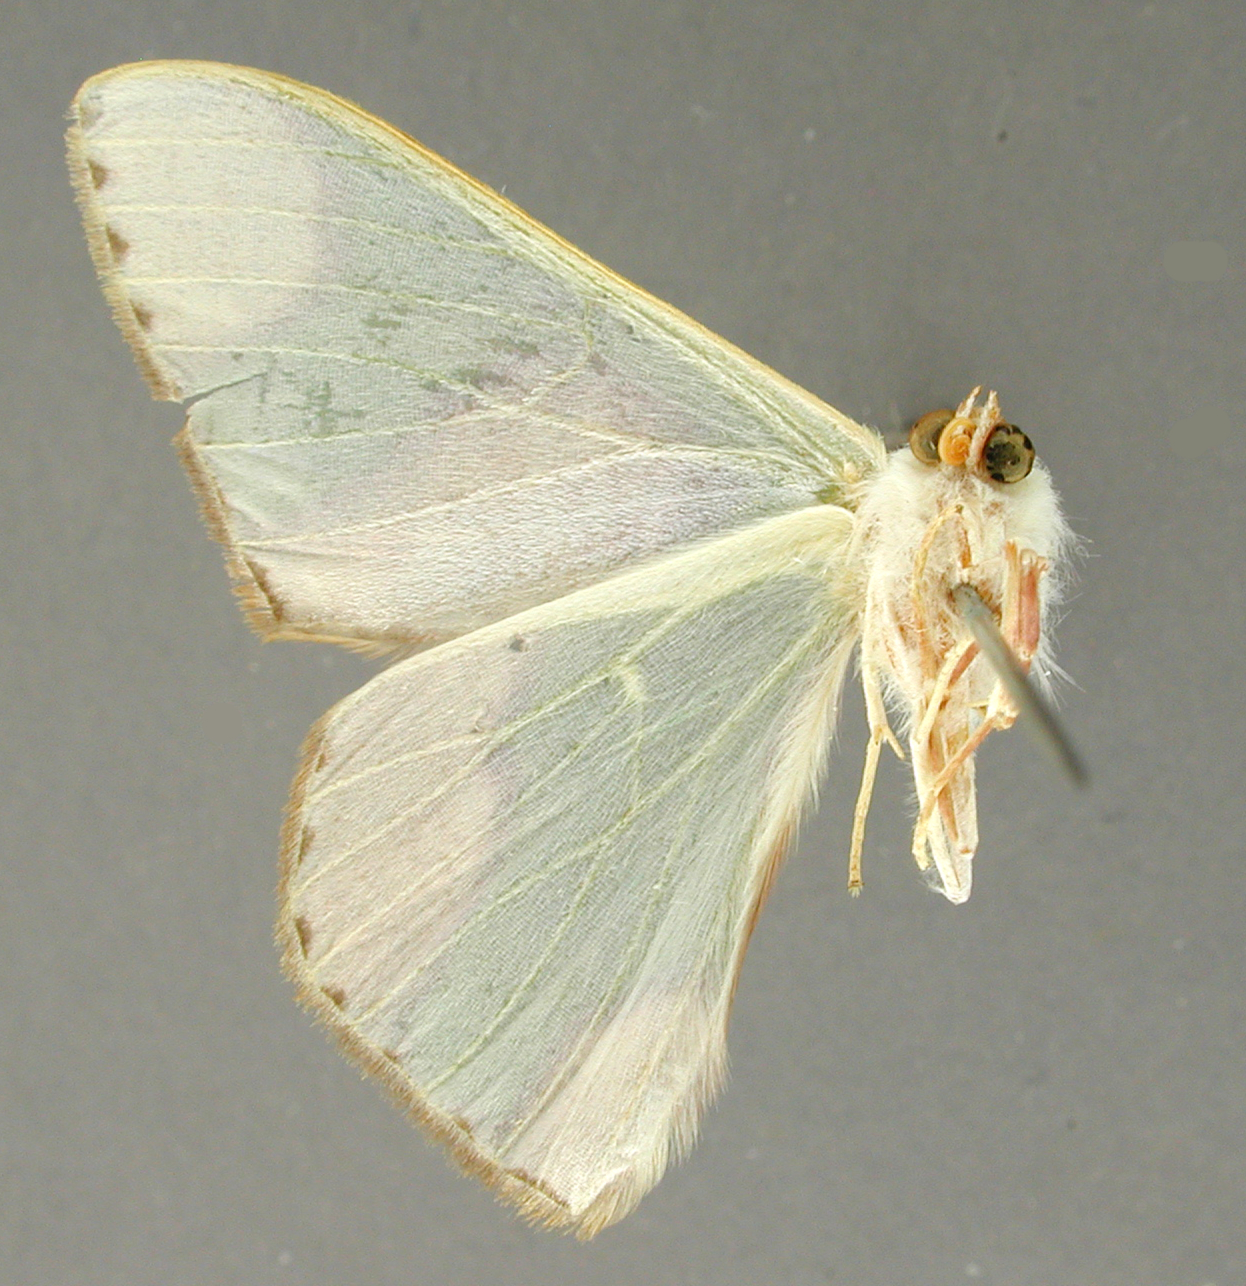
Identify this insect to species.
Oospila eminens
